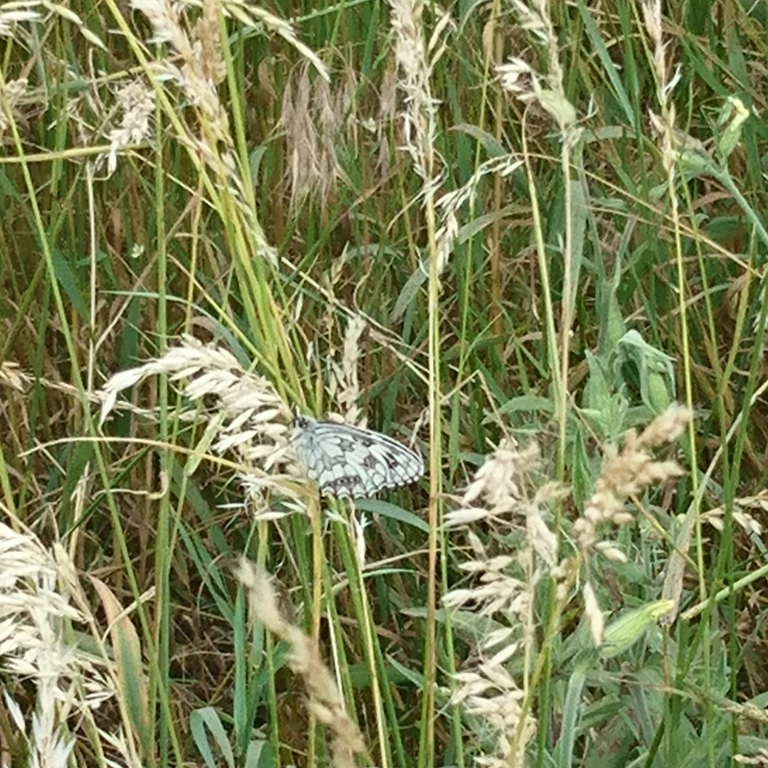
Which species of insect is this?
Melanargia galathea
